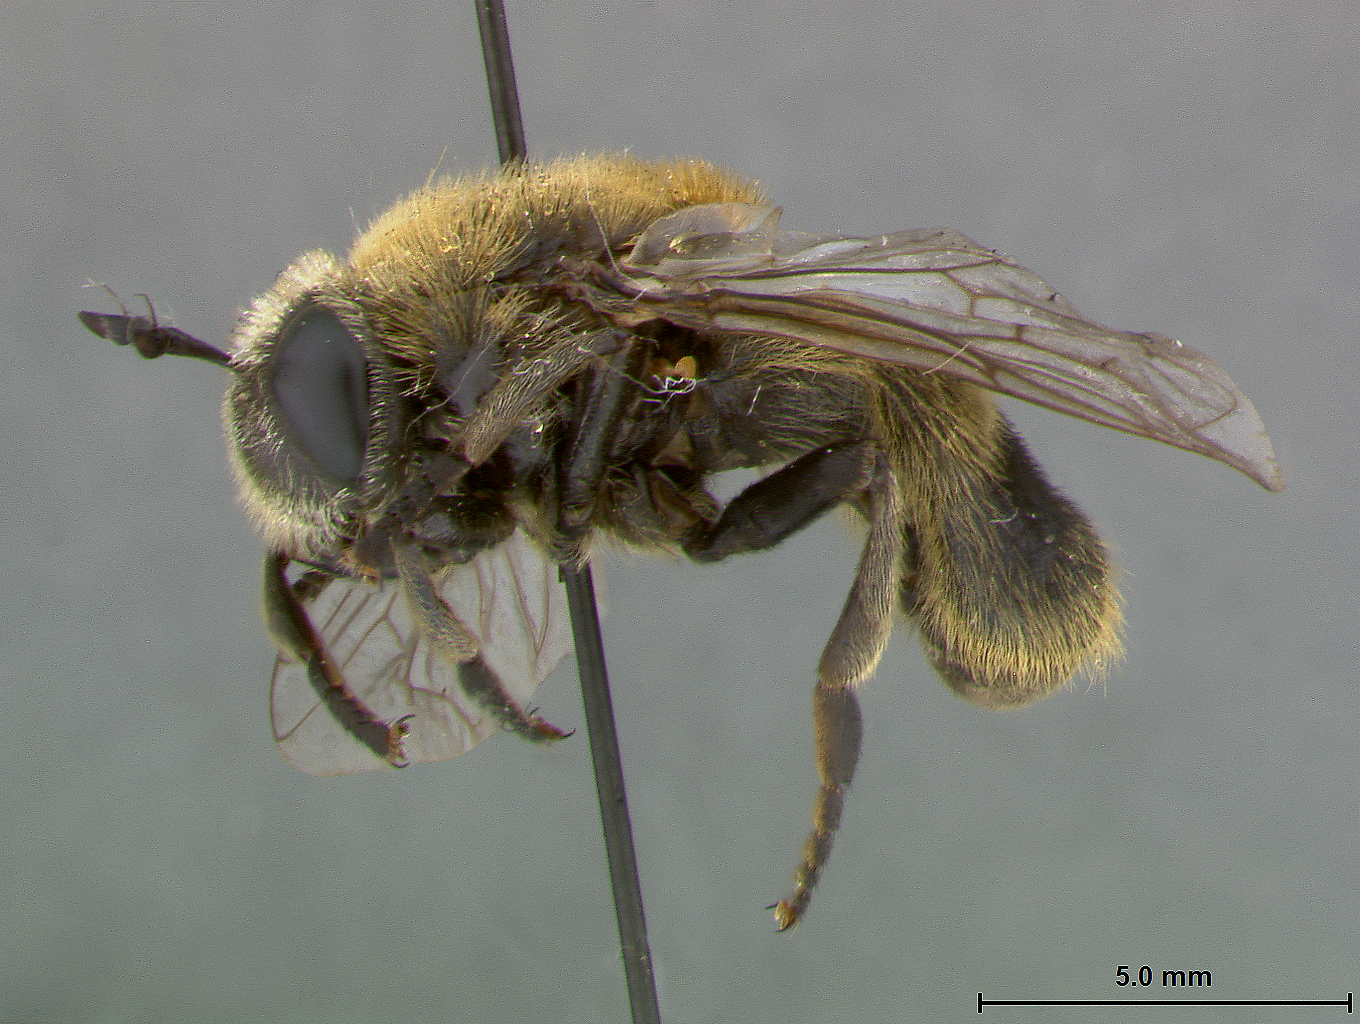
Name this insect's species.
Microdon coloradensis
